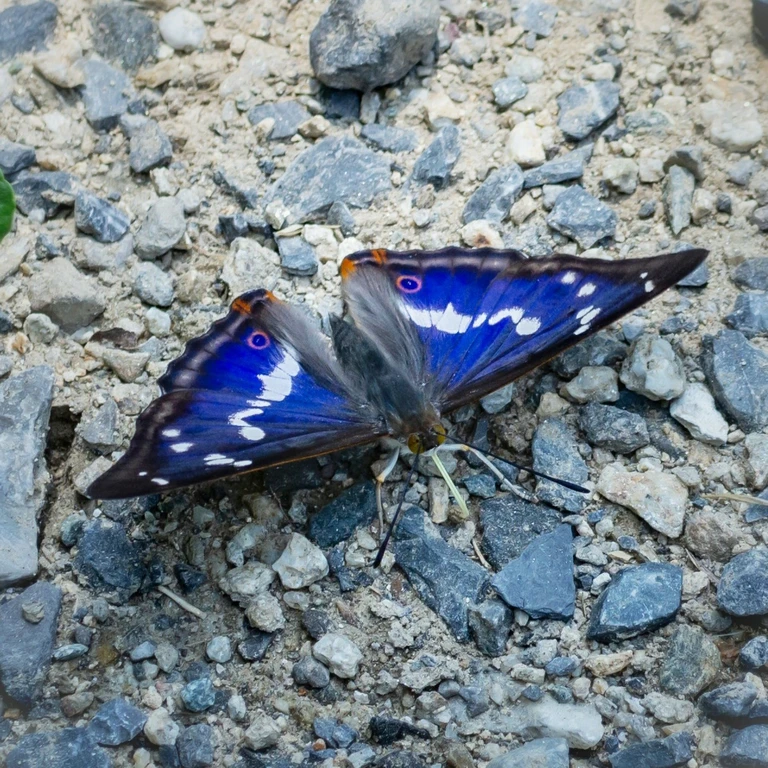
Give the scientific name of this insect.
Apatura iris
